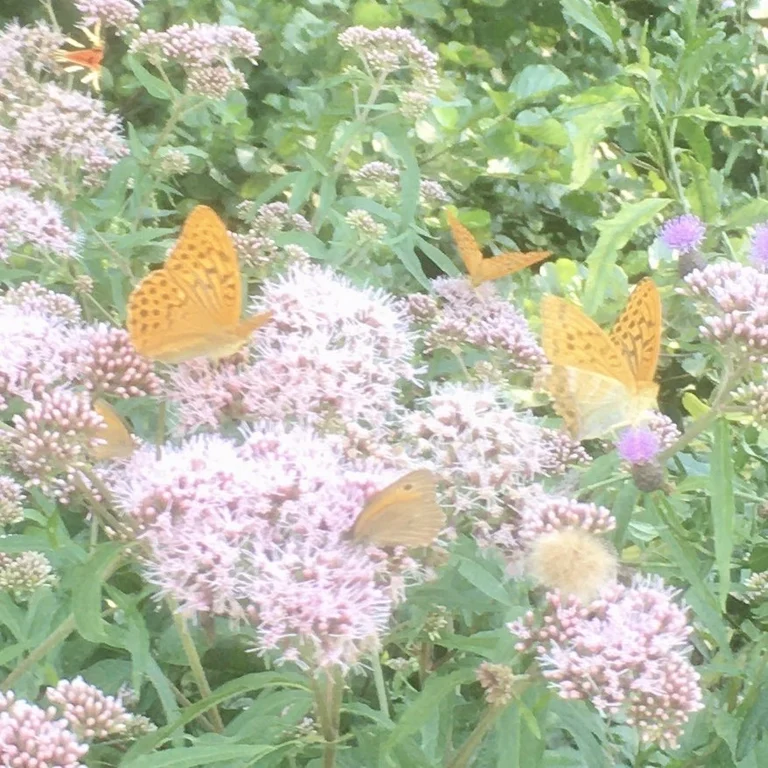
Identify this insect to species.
Argynnis paphia
